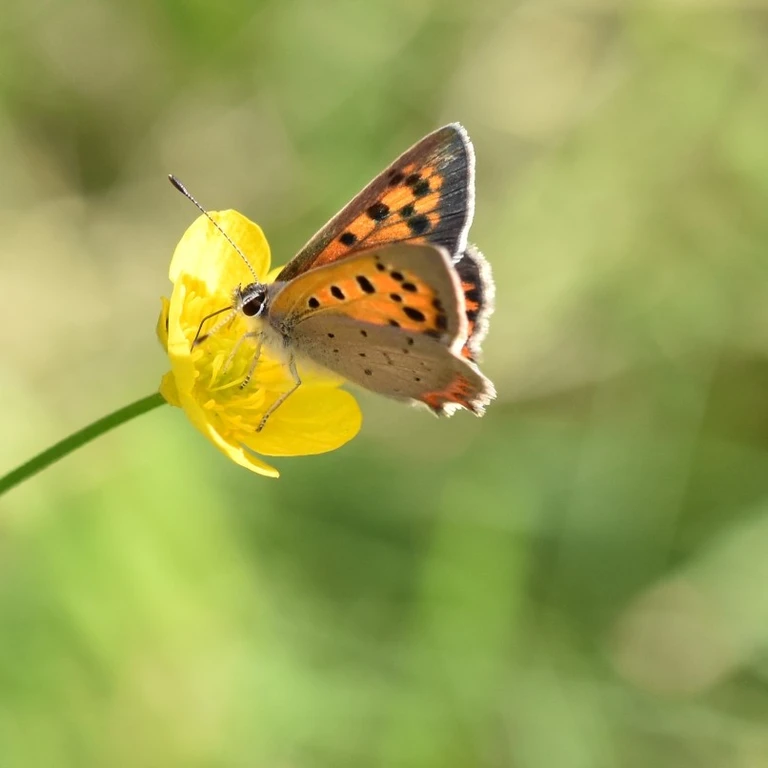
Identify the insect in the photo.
Lycaena phlaeas
